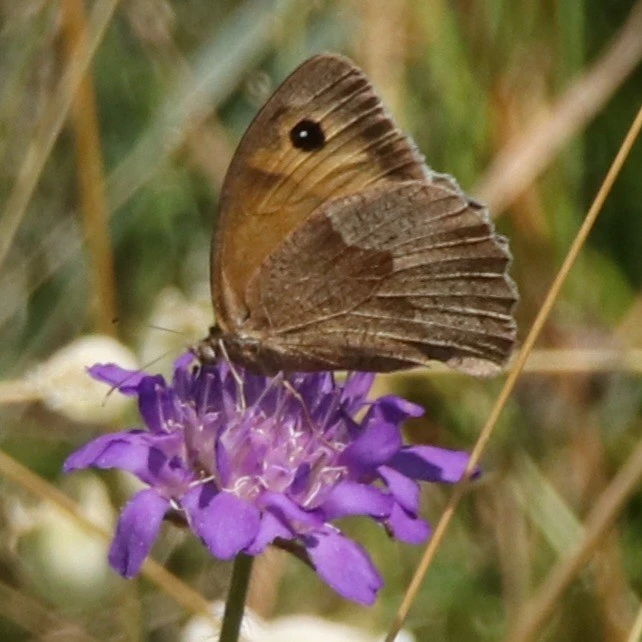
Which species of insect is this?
Maniola jurtina
